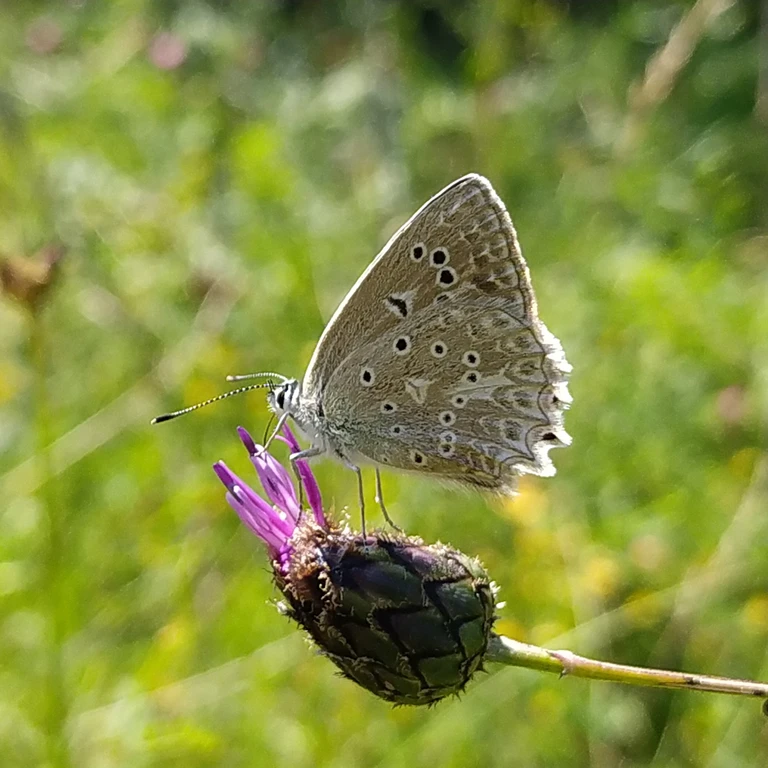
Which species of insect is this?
Polyommatus daphnis
